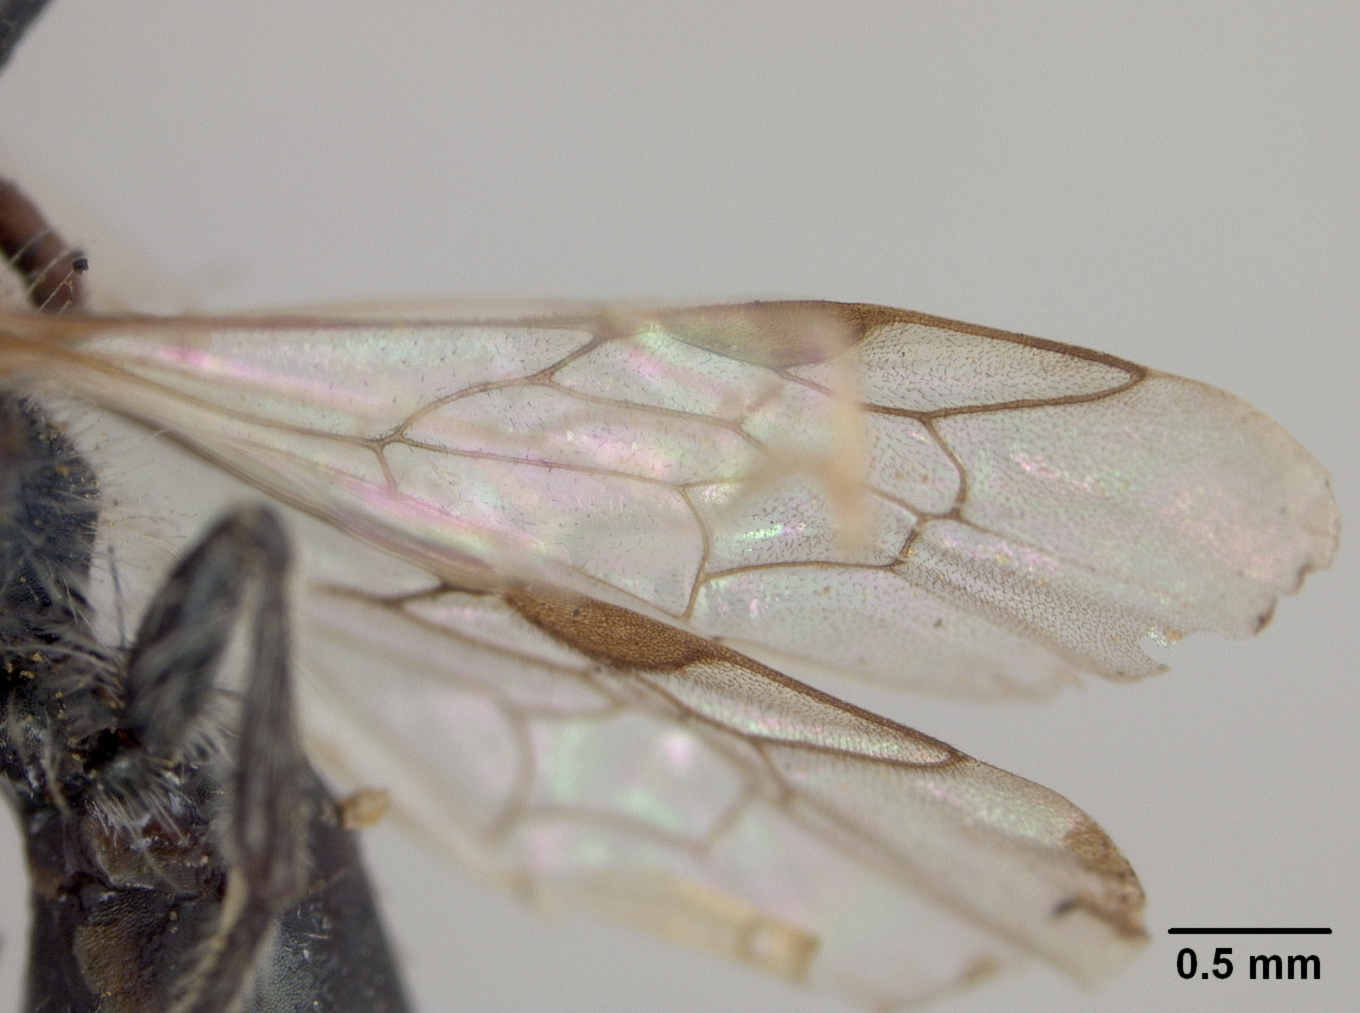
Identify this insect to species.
Andrena radialis
